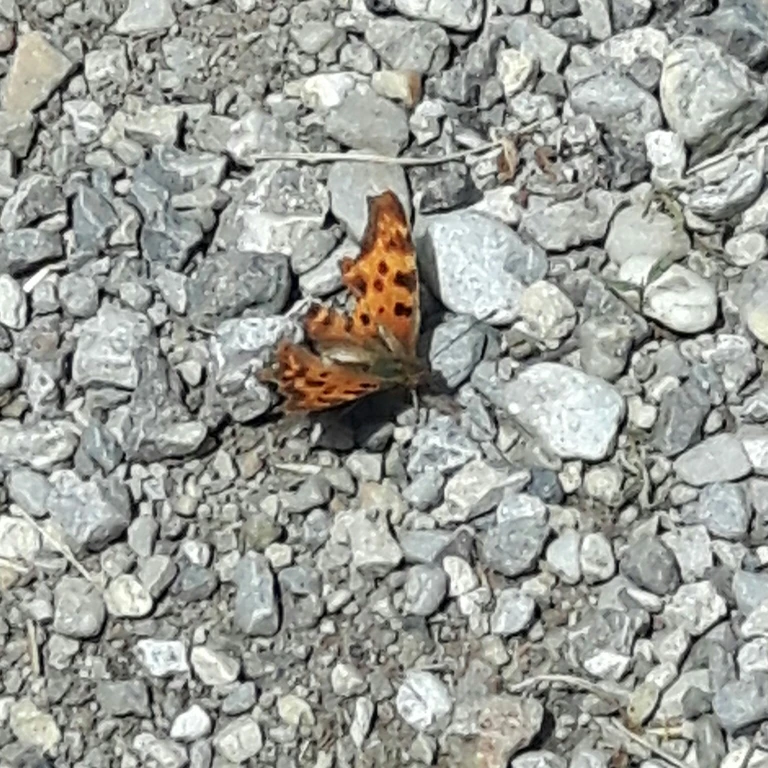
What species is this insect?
Polygonia c-album
